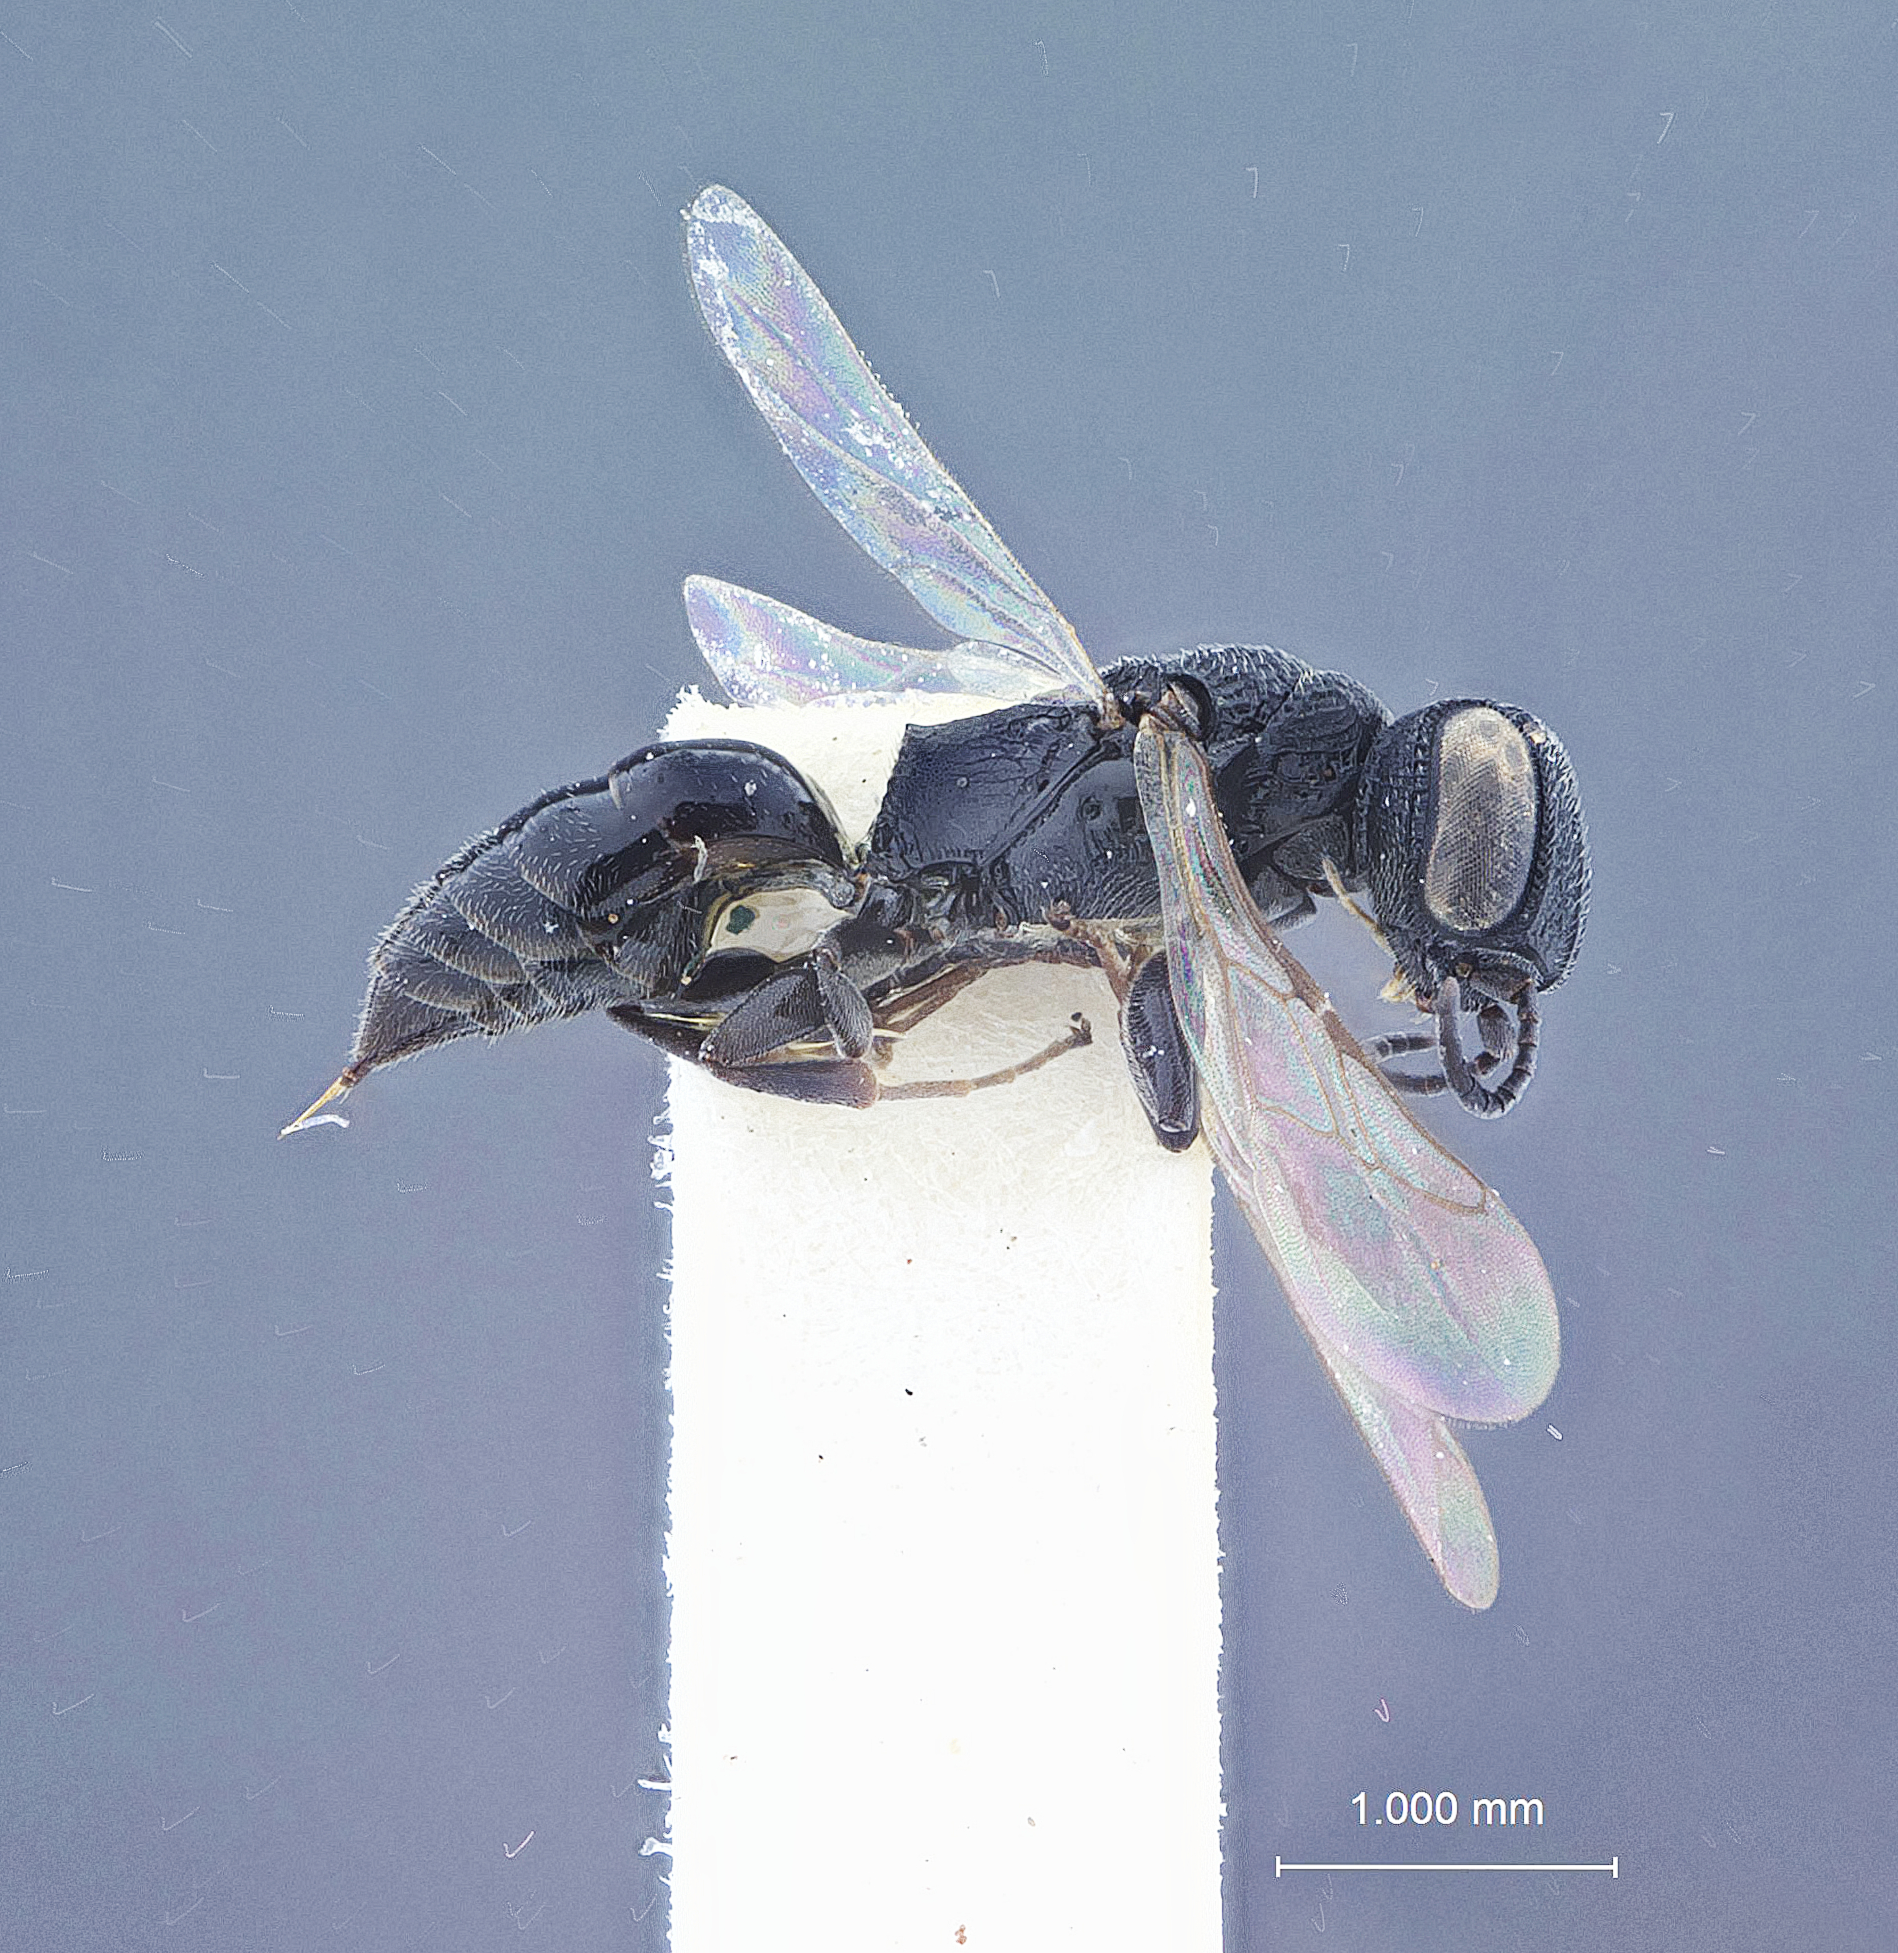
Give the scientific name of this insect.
Nitela carinifrons
